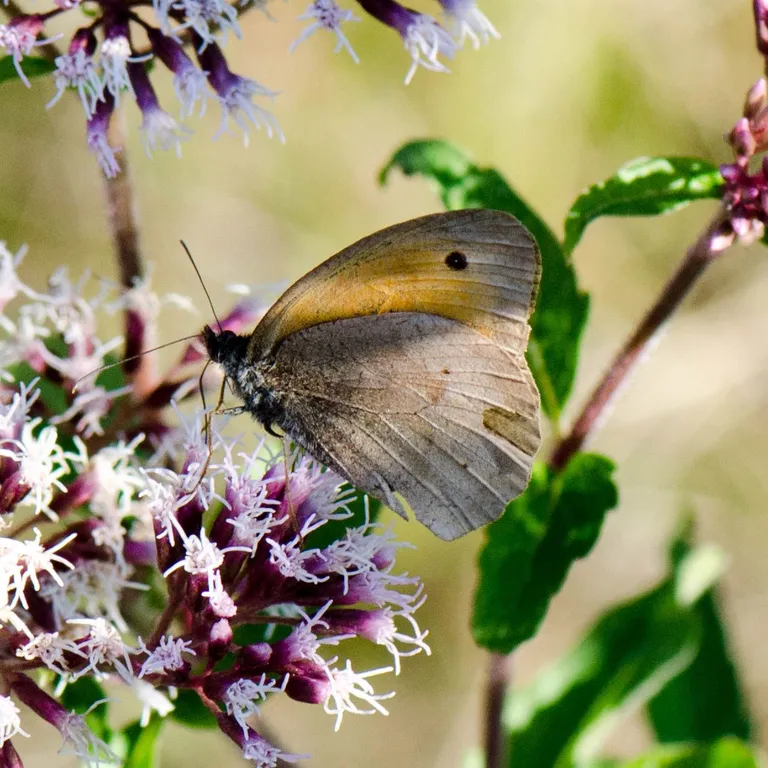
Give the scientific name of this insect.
Maniola jurtina
